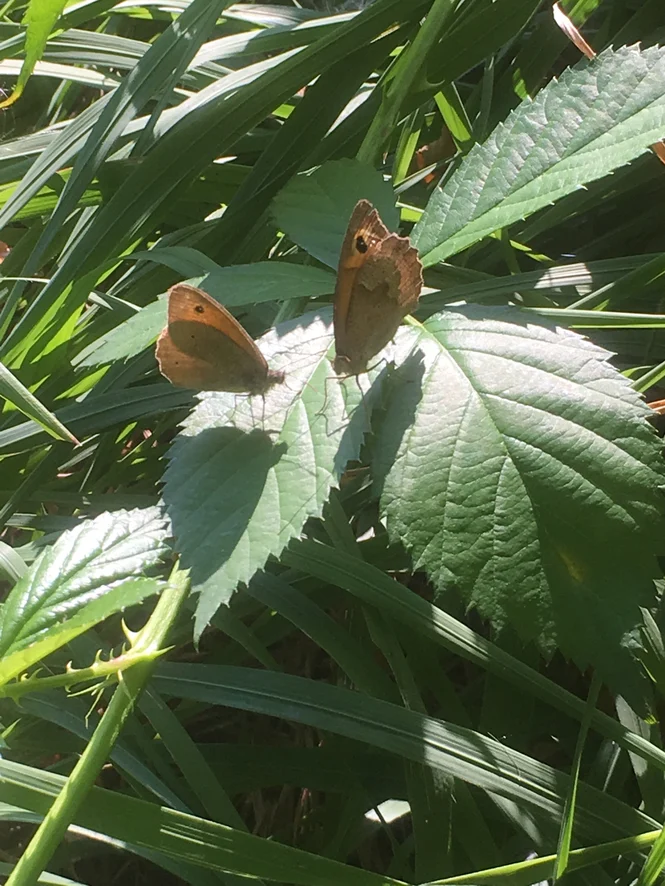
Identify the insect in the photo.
Maniola jurtina
